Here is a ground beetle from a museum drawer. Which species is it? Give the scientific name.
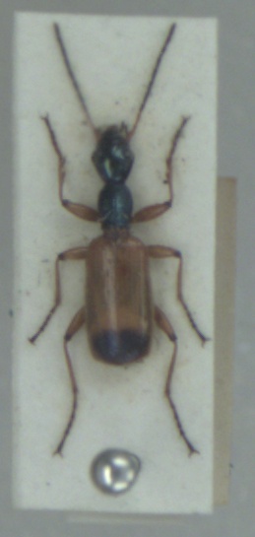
Odacantha melanura
